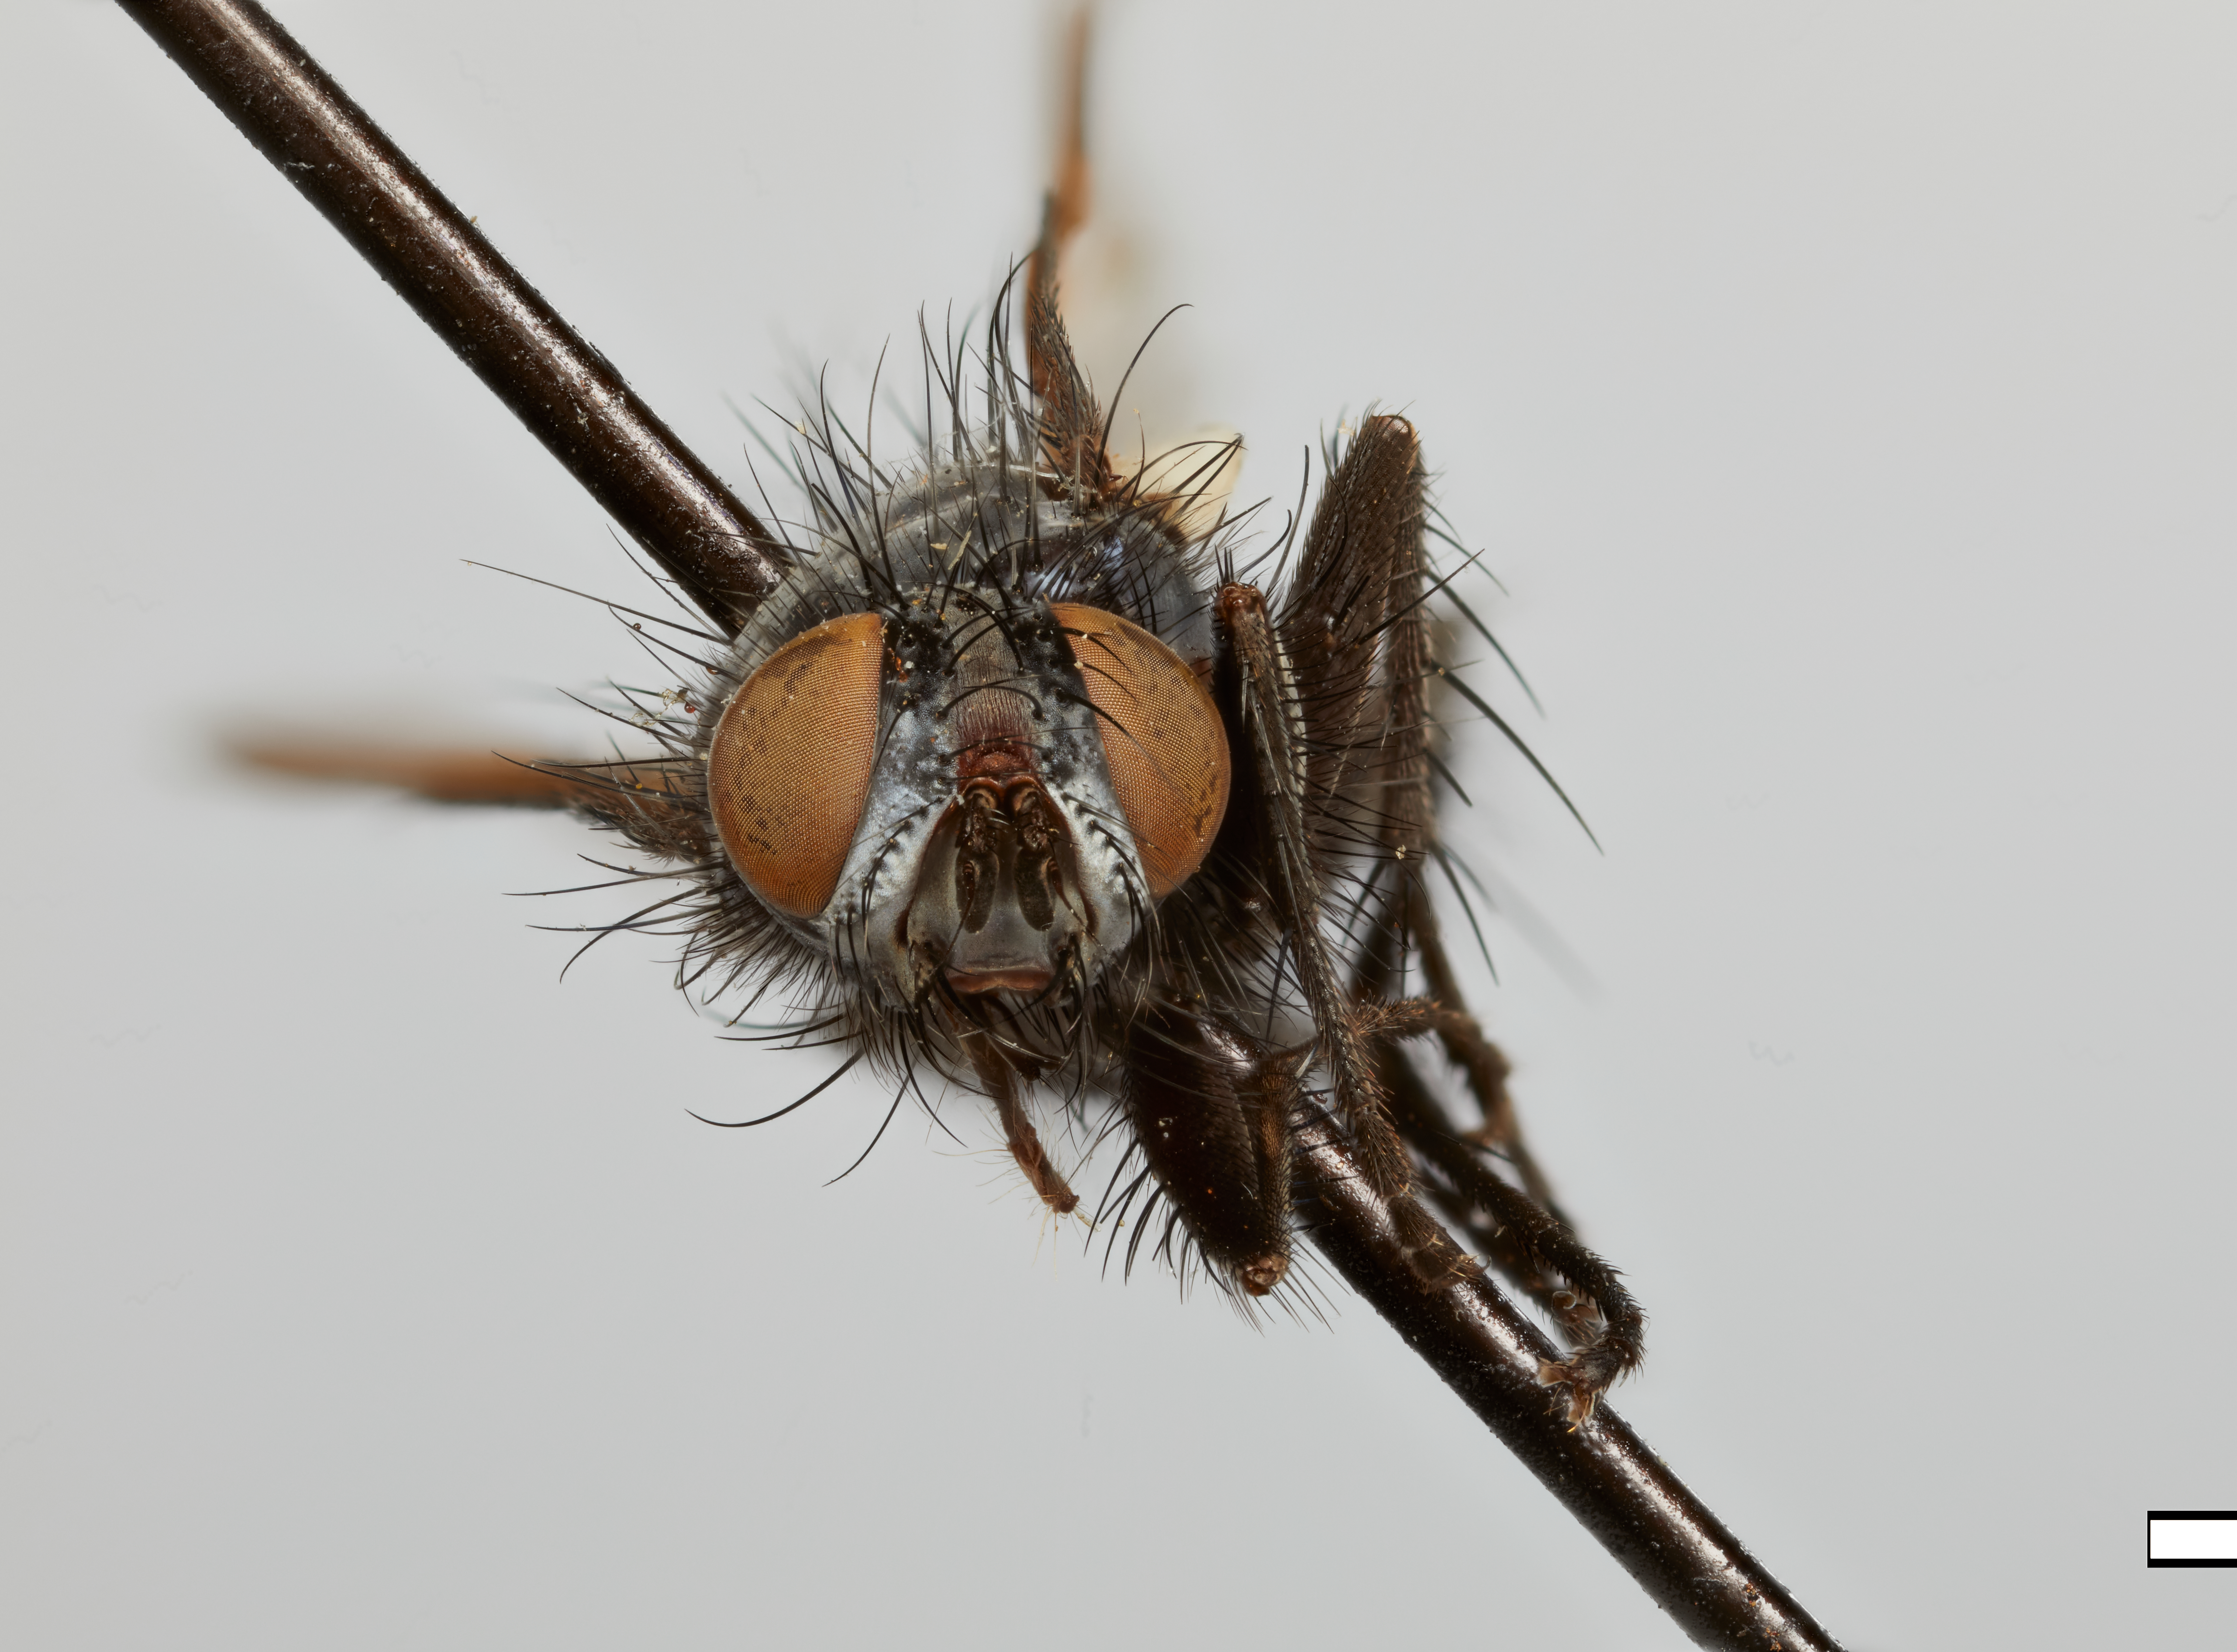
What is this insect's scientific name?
Punaclista setosa
